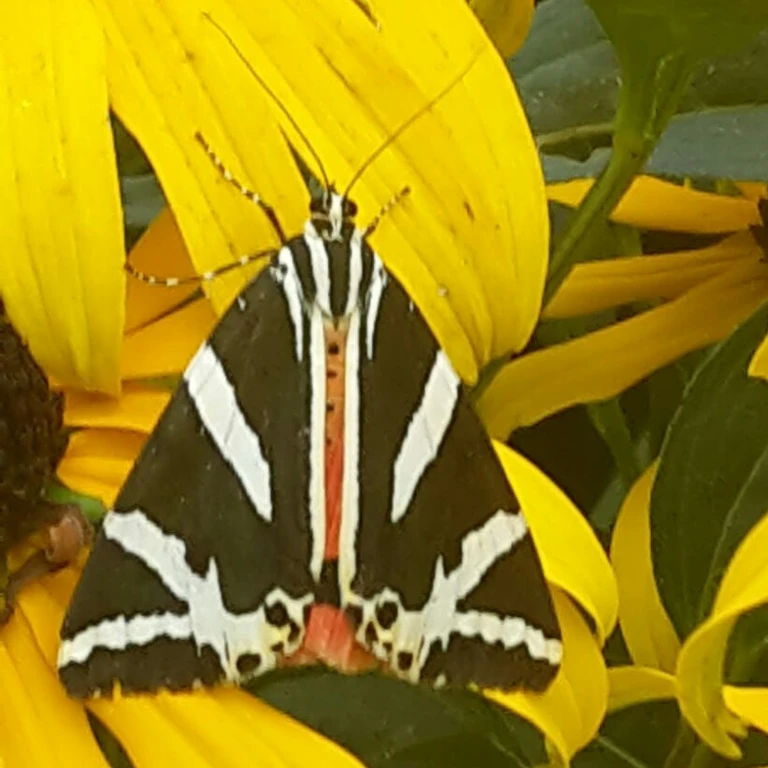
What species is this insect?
Euplagia quadripunctaria
